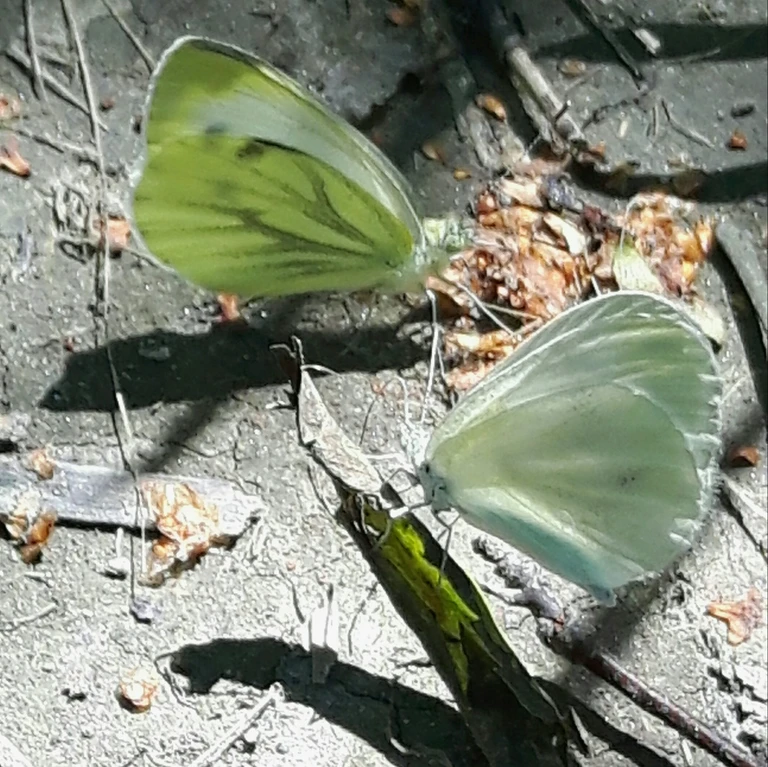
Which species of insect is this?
Pieris napi
